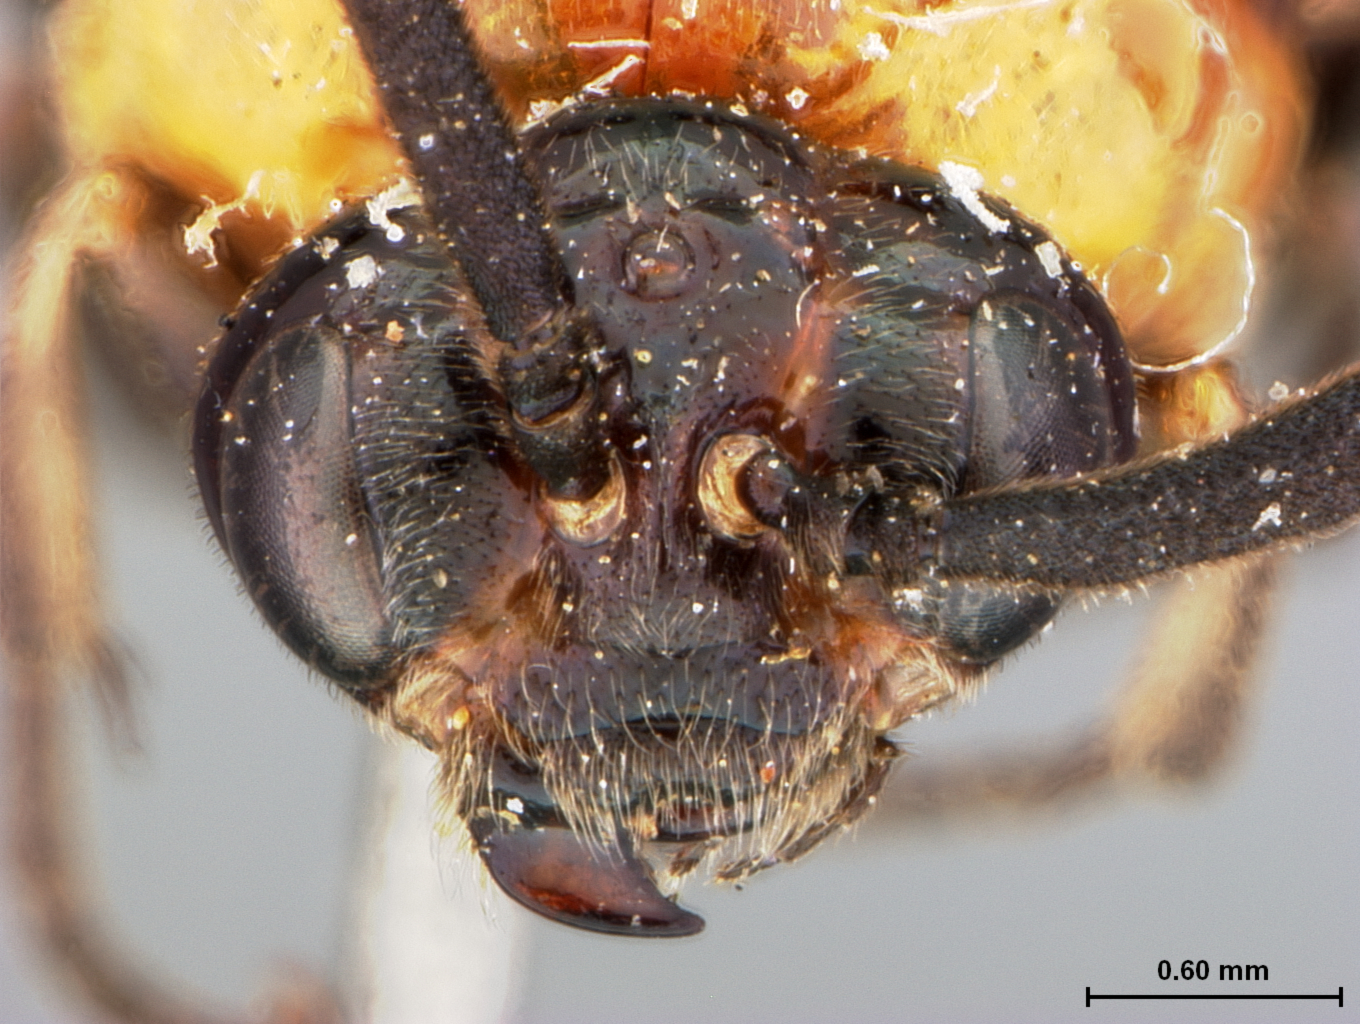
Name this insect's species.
Pseudocyphona mexicana
